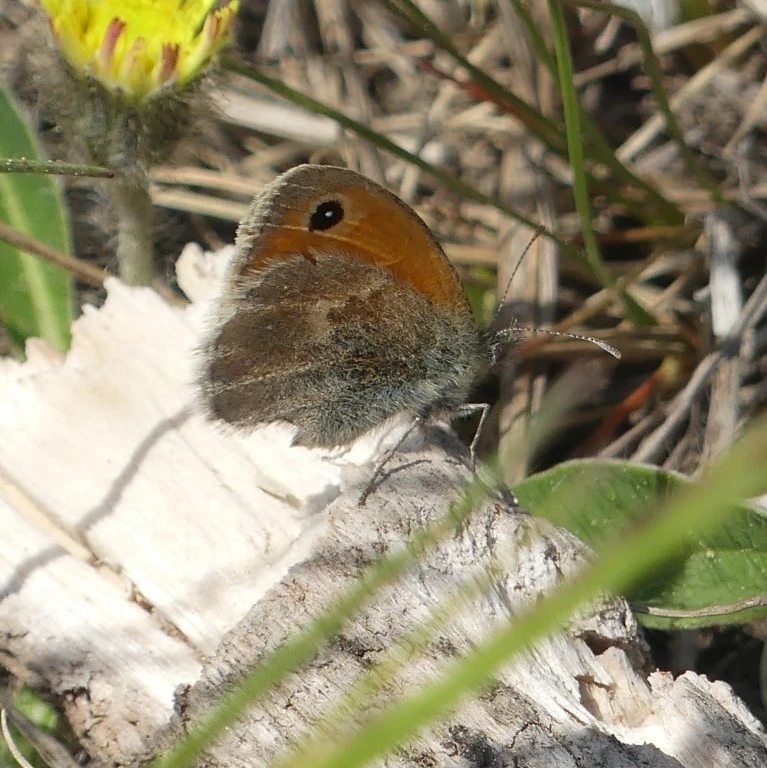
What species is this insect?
Coenonympha pamphilus
